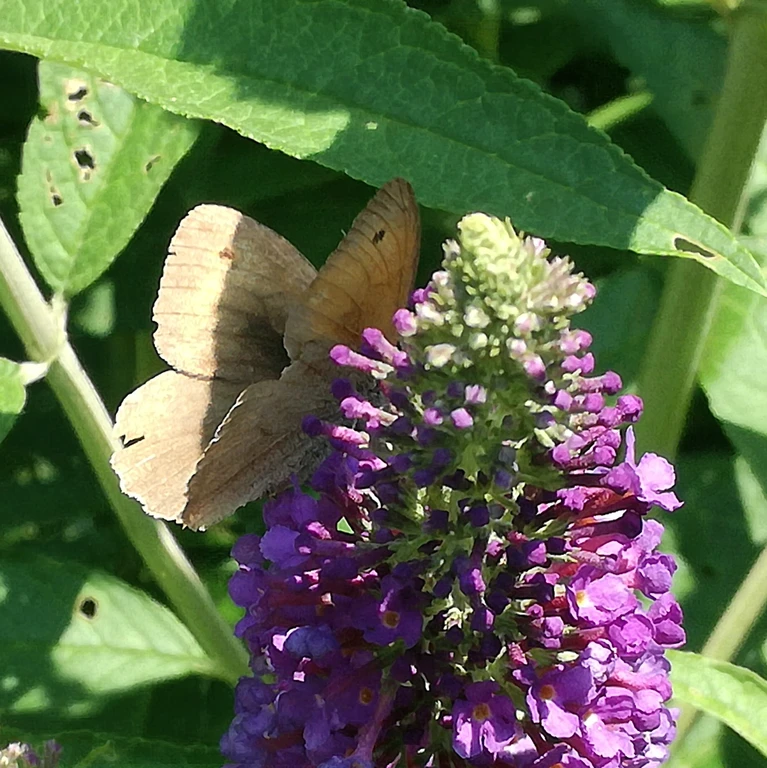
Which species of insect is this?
Maniola jurtina
